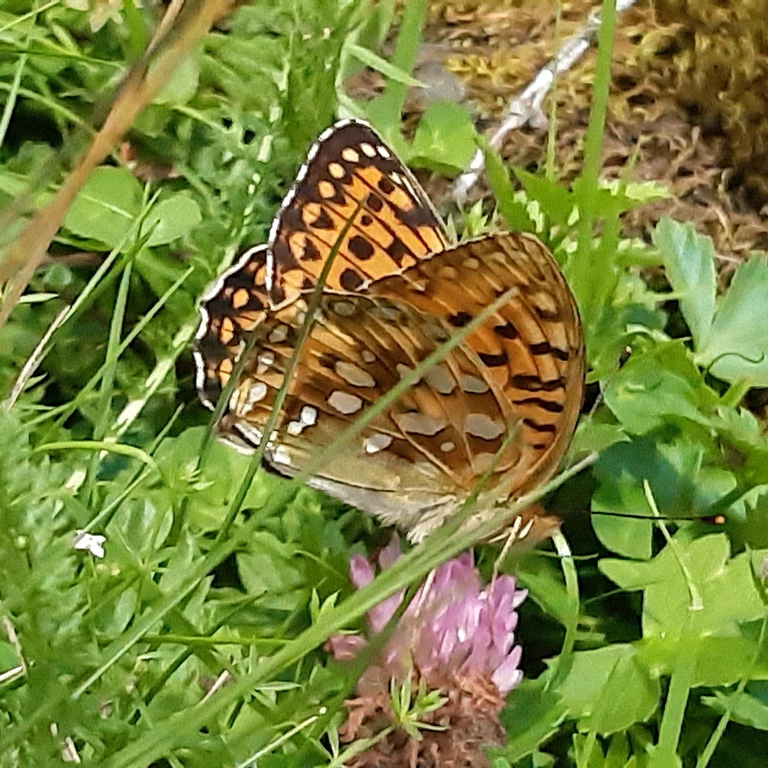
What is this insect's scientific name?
Speyeria aglaja
